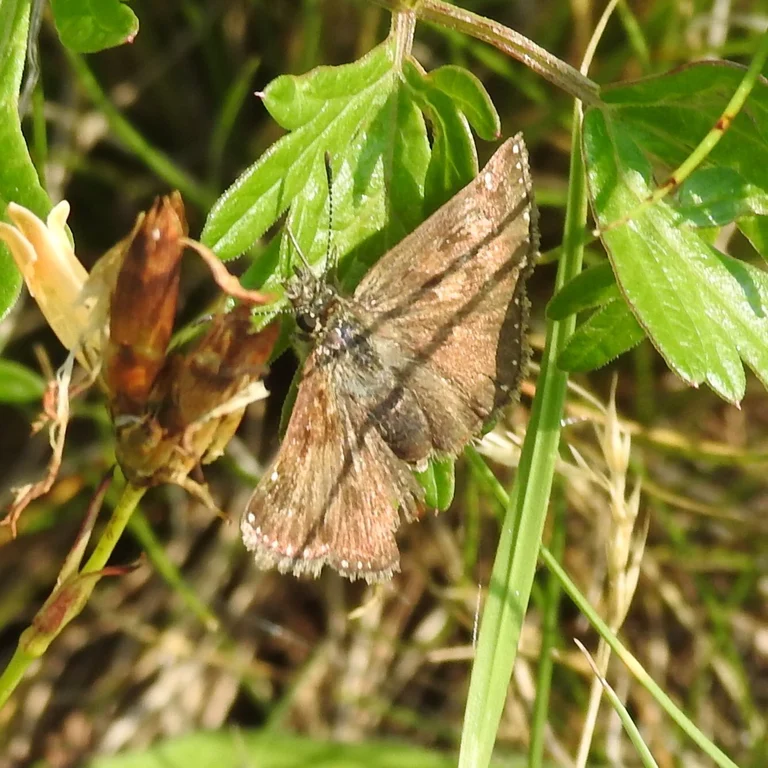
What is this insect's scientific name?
Erynnis tages
